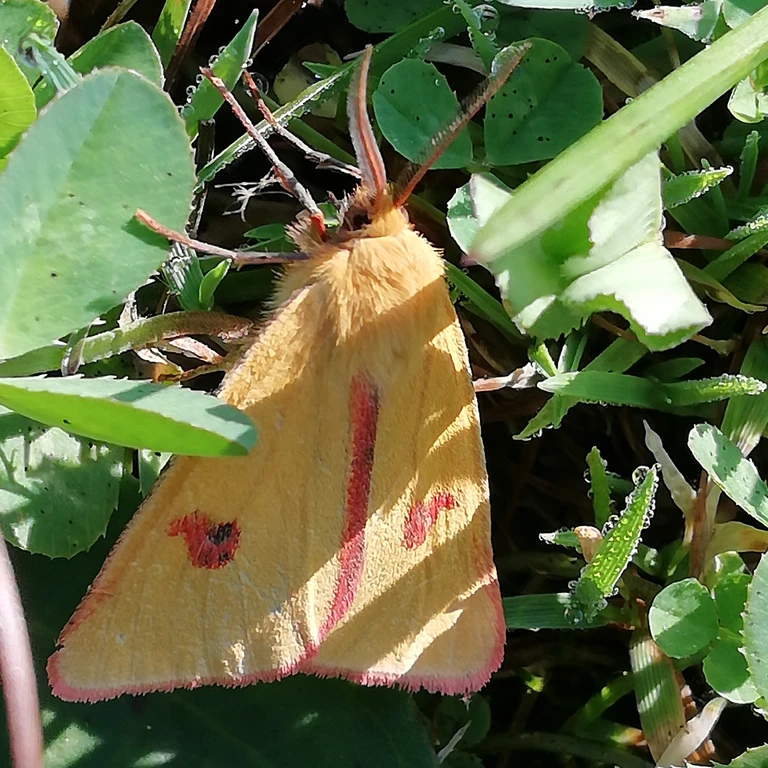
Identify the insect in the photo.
Diacrisia sannio
